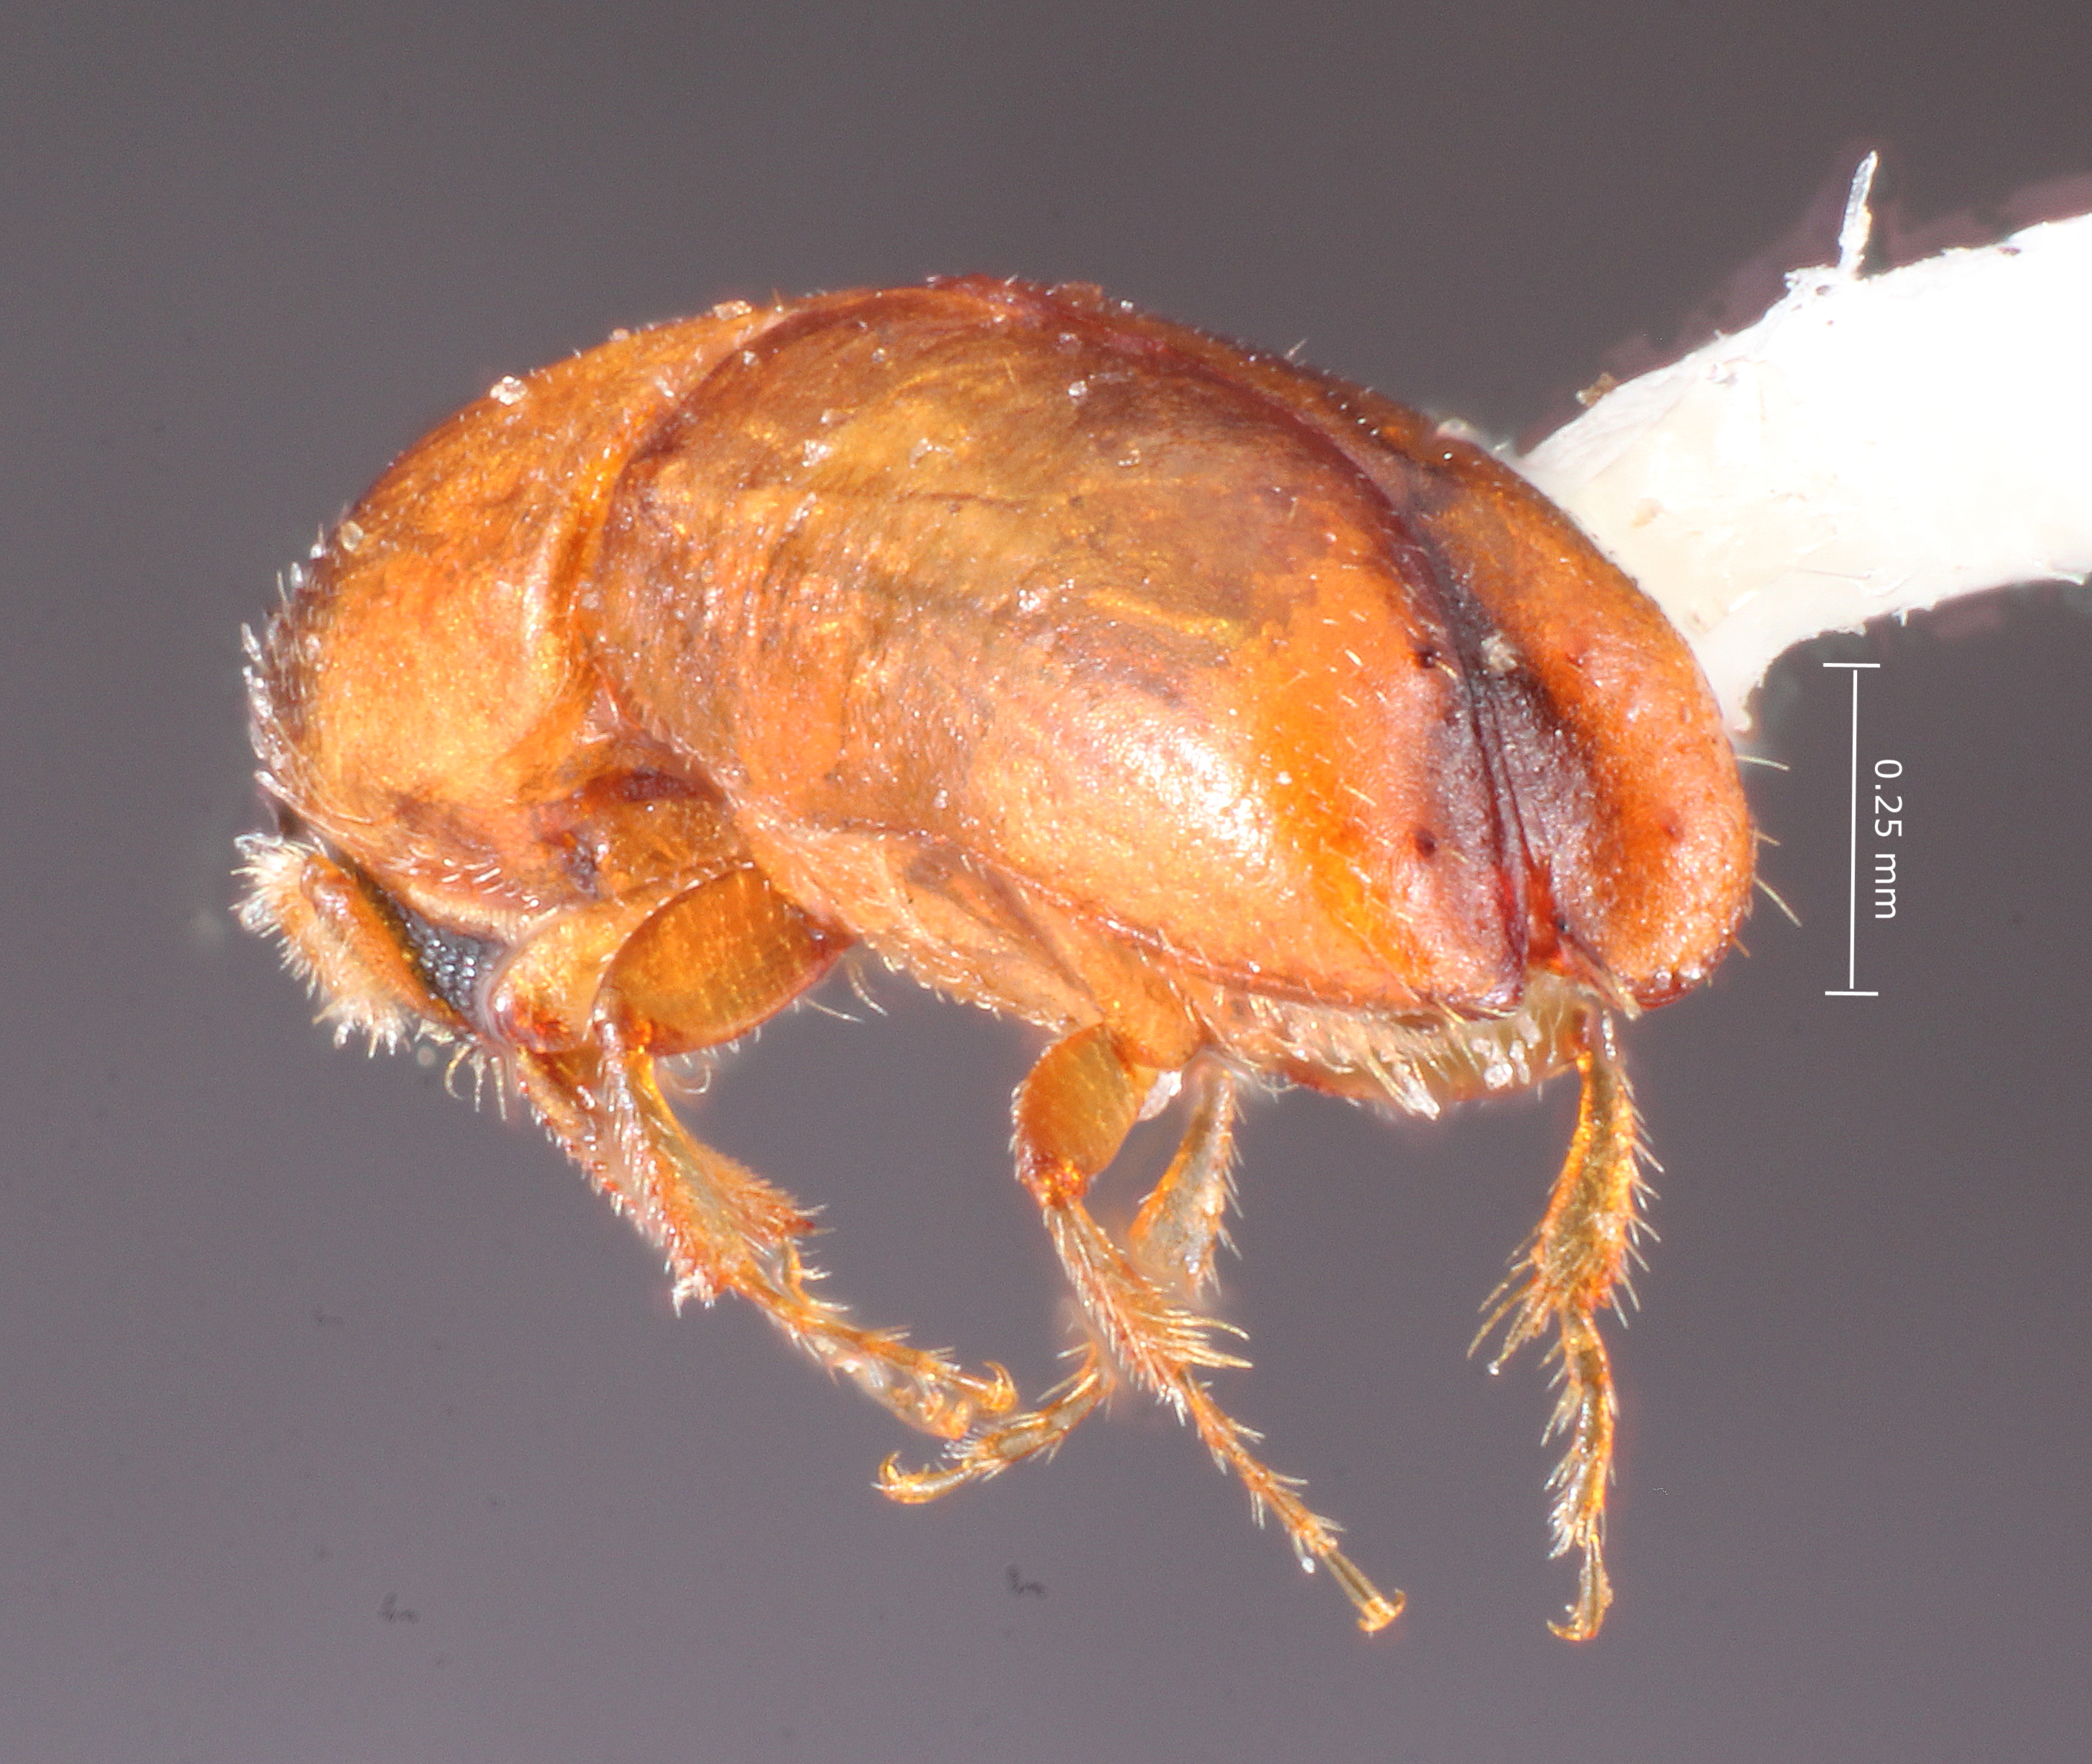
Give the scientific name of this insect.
Monarthrum dimidiatum
